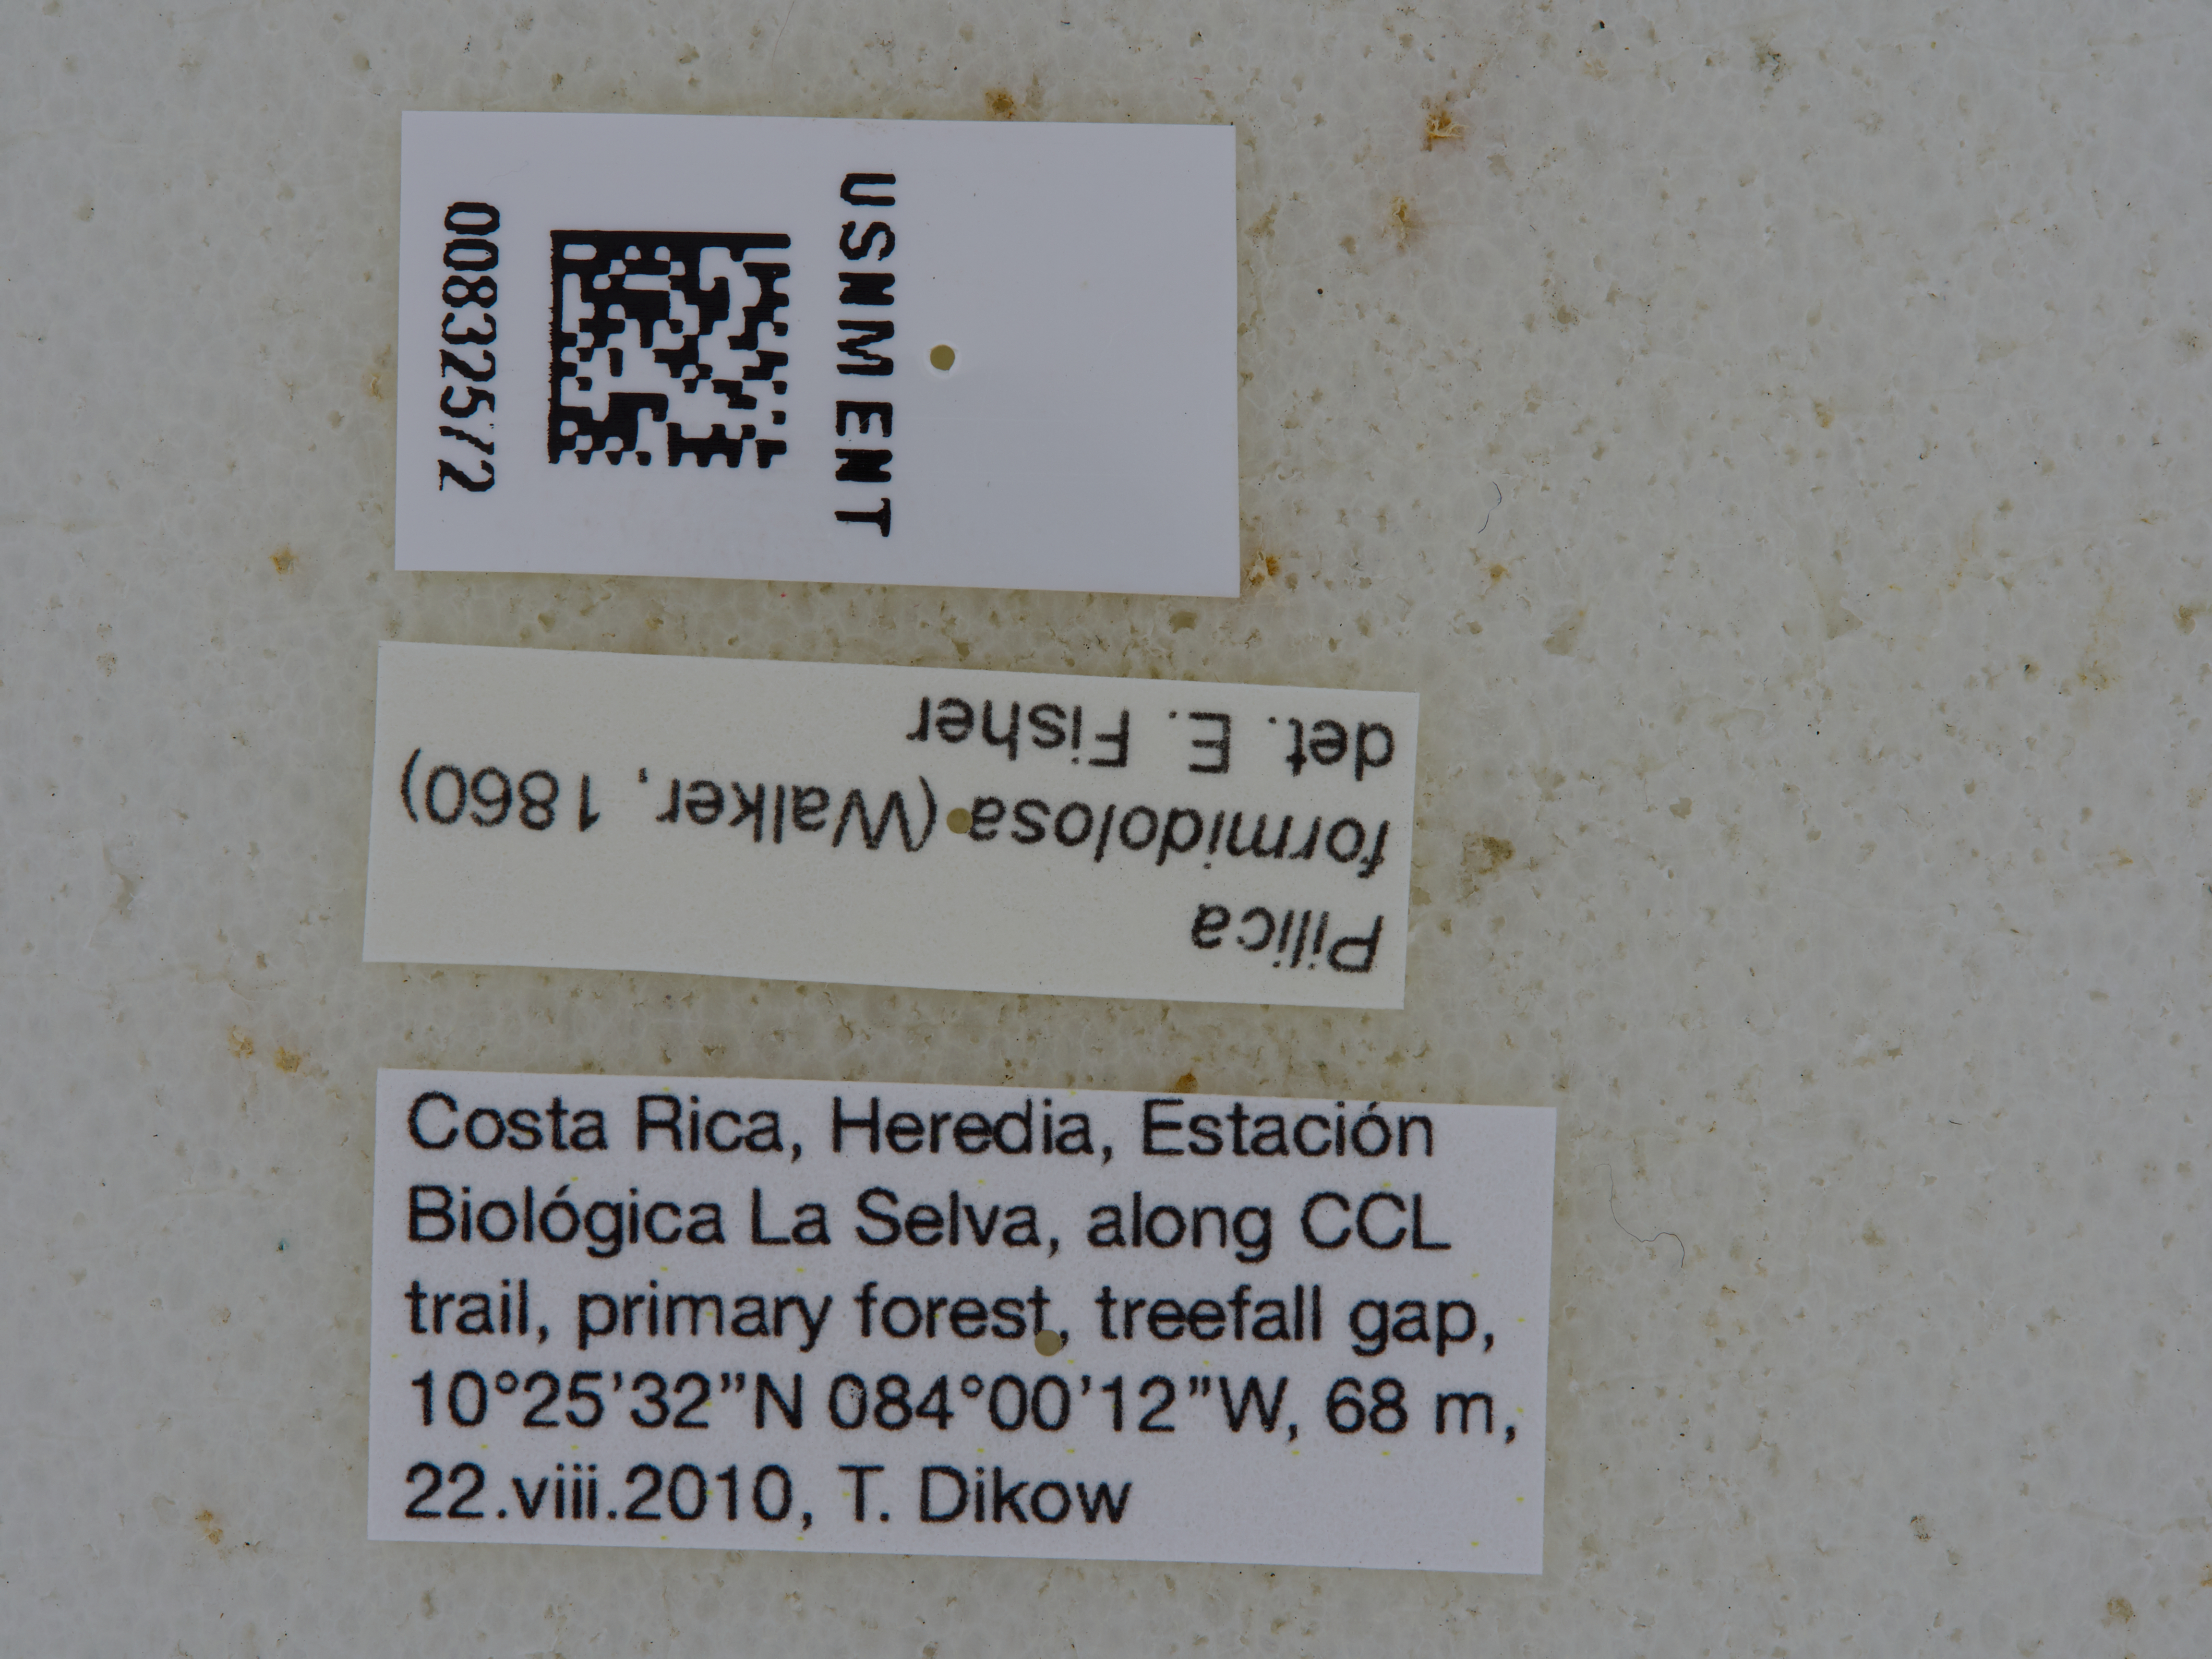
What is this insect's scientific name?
Pilica formidolosa
